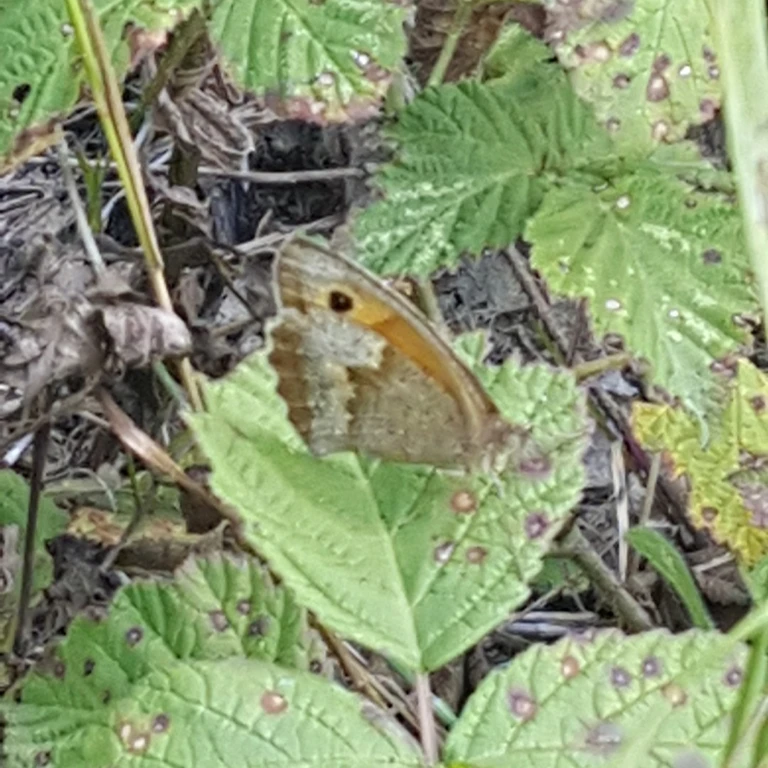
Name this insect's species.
Maniola jurtina
